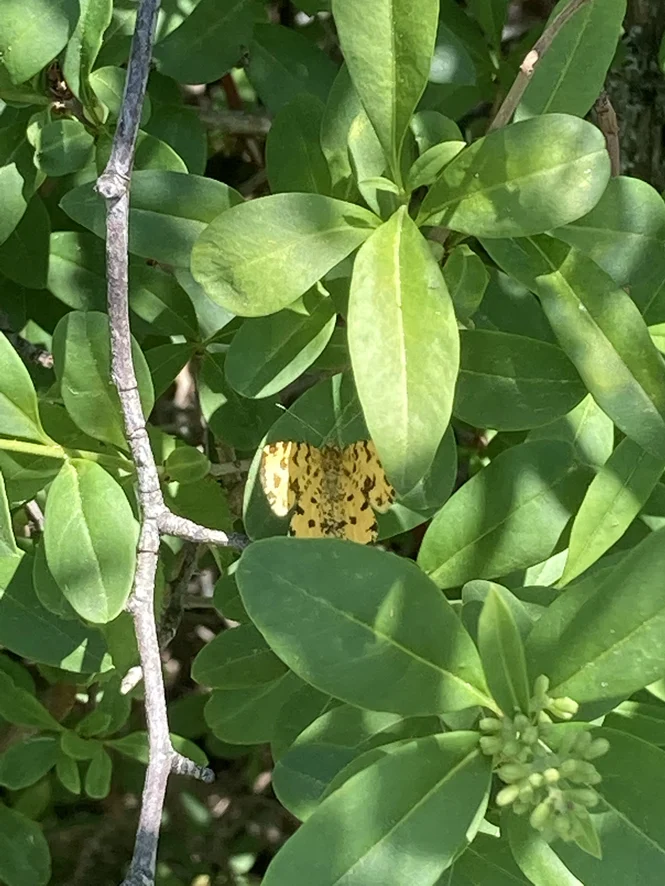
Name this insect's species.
Pseudopanthera macularia
